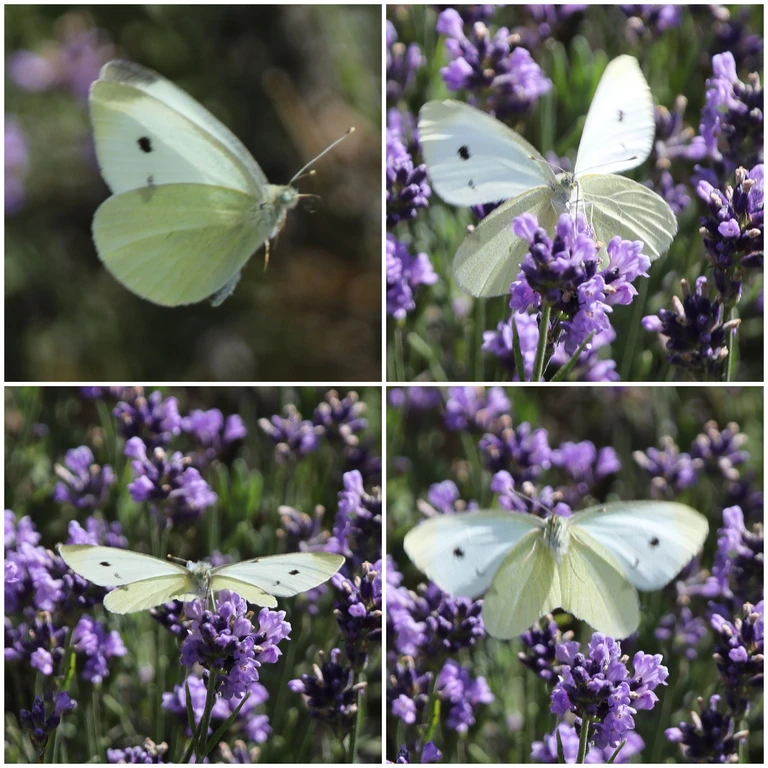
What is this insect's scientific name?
Pieris rapae
